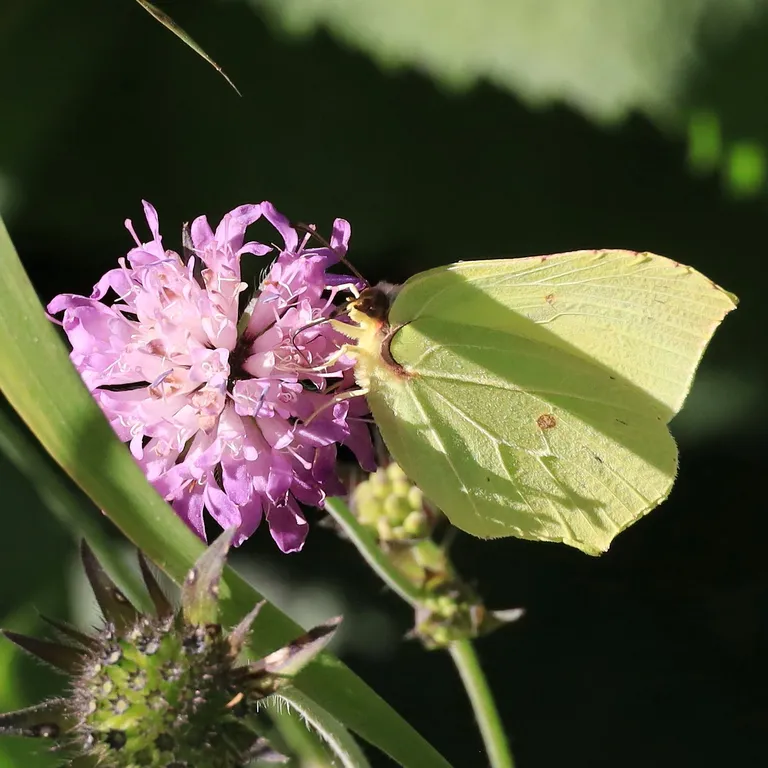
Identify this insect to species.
Gonepteryx rhamni
